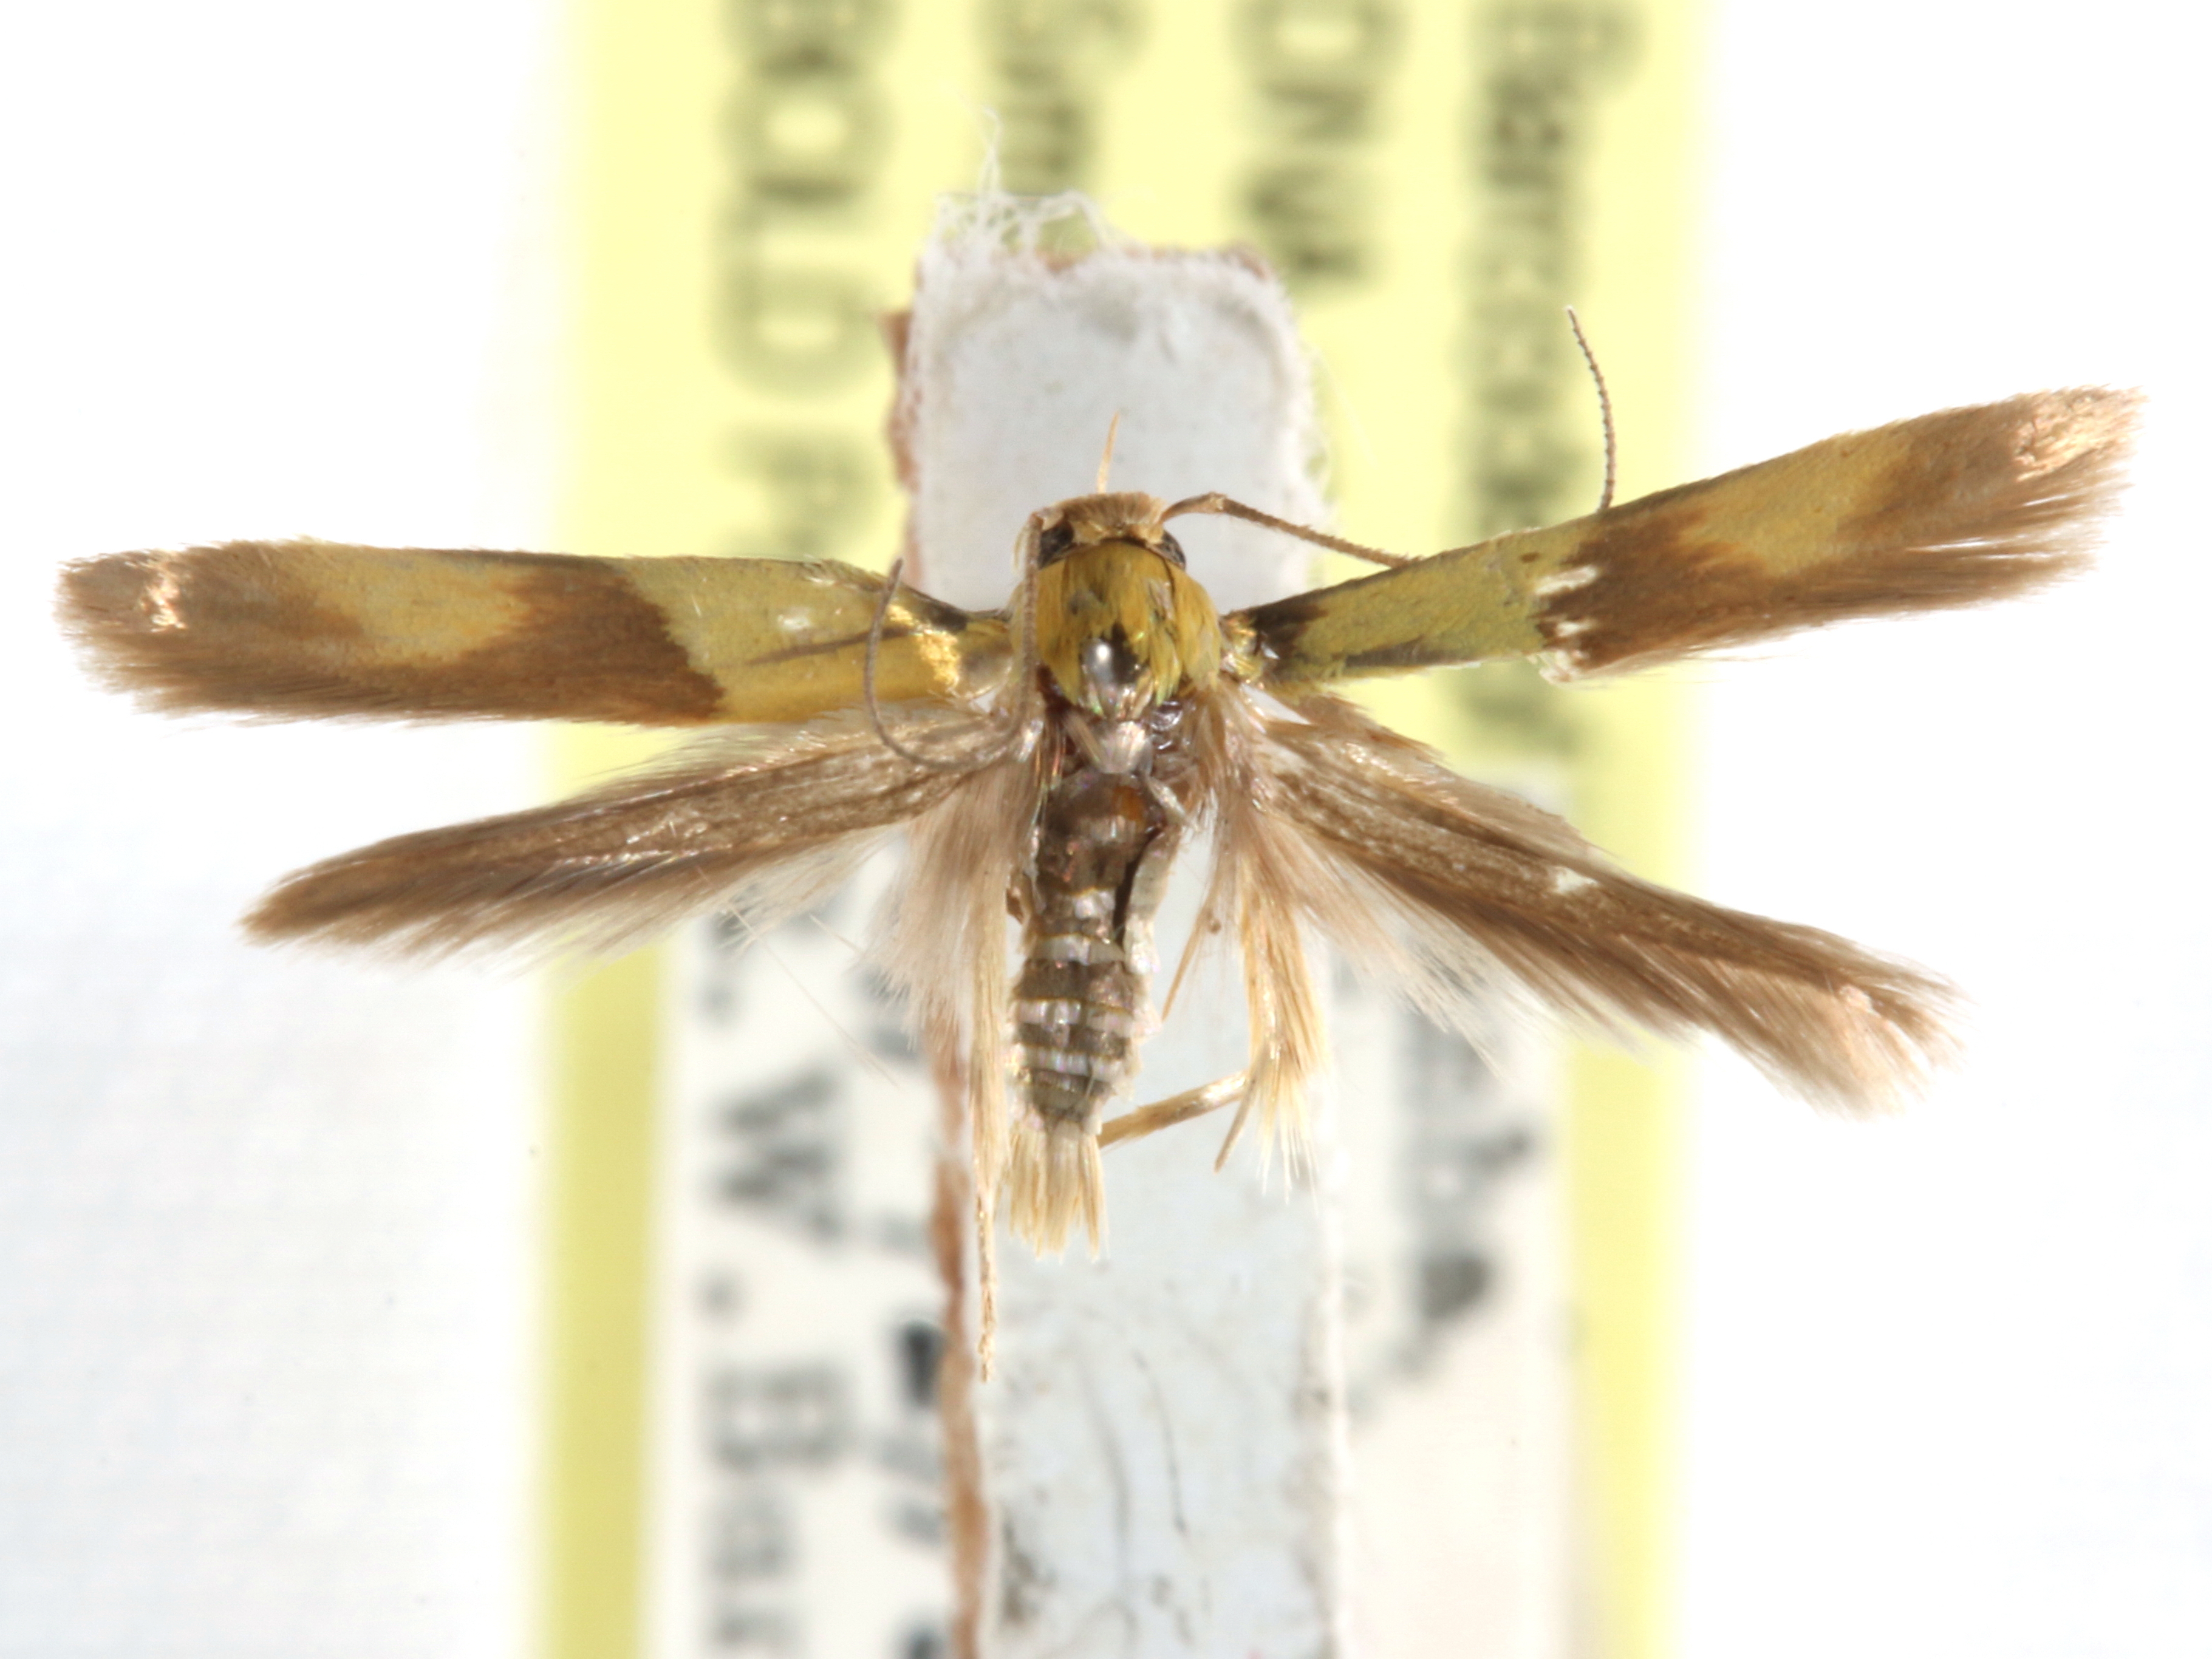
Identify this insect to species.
Stathmopoda theoris
